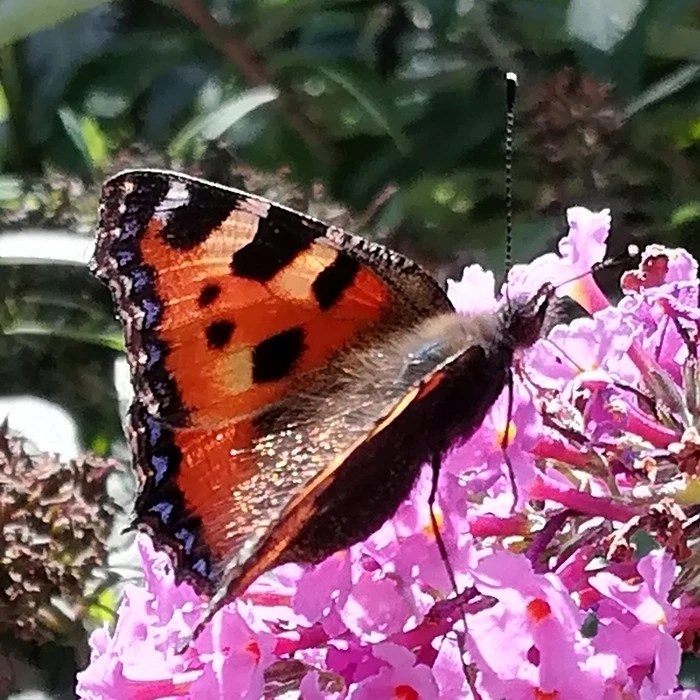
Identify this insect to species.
Aglais urticae
